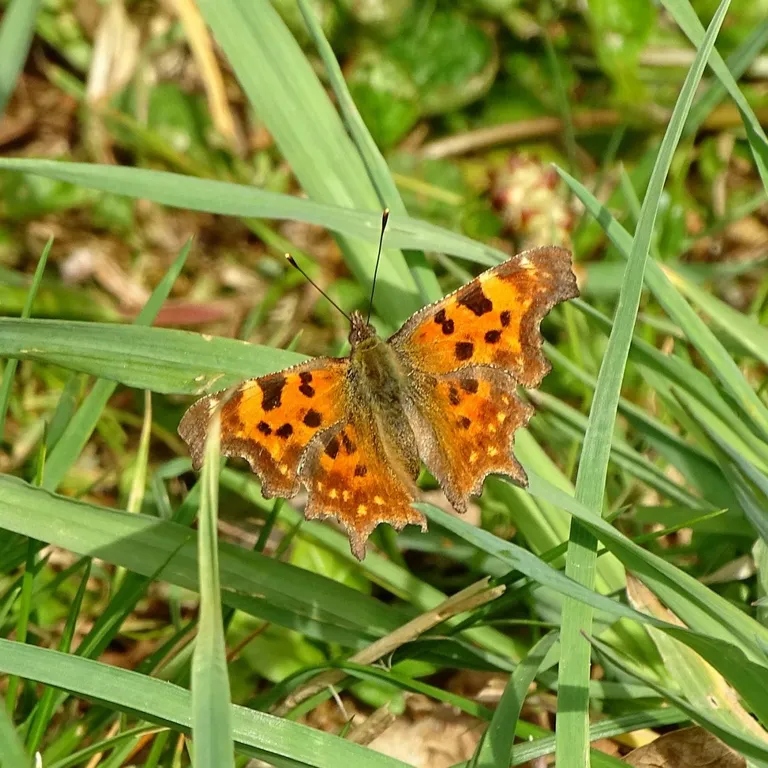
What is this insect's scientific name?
Polygonia c-album
